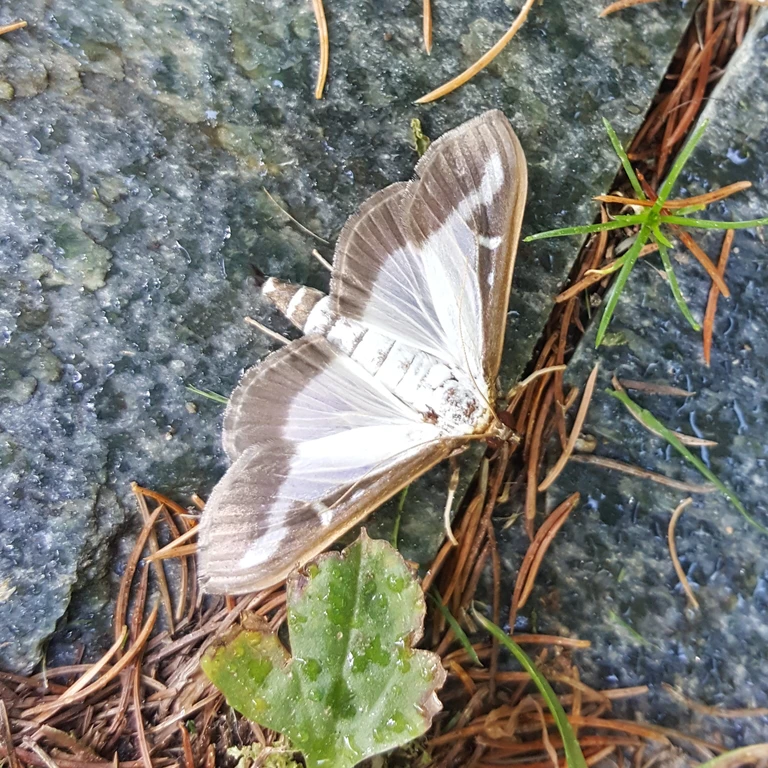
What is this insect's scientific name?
Cydalima perspectalis
